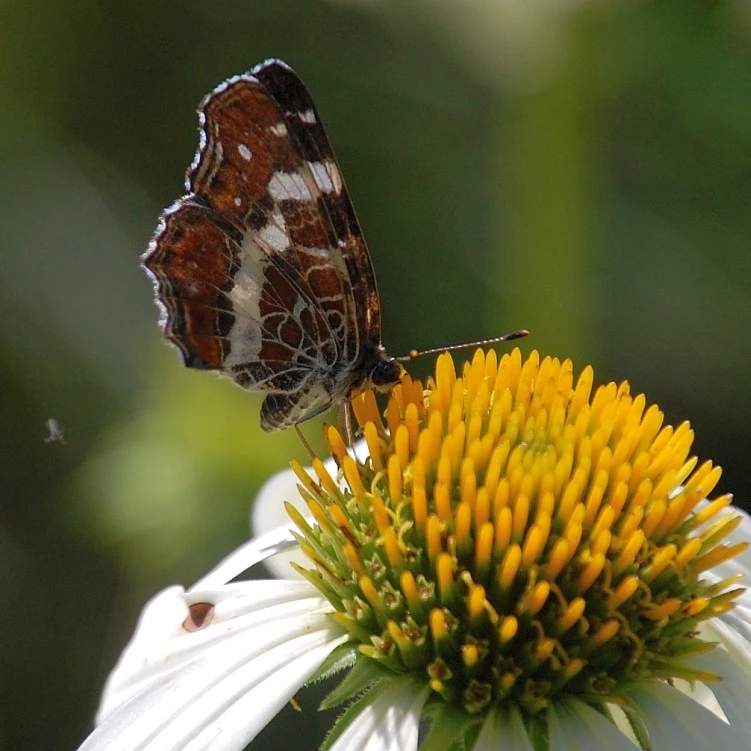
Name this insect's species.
Araschnia levana
